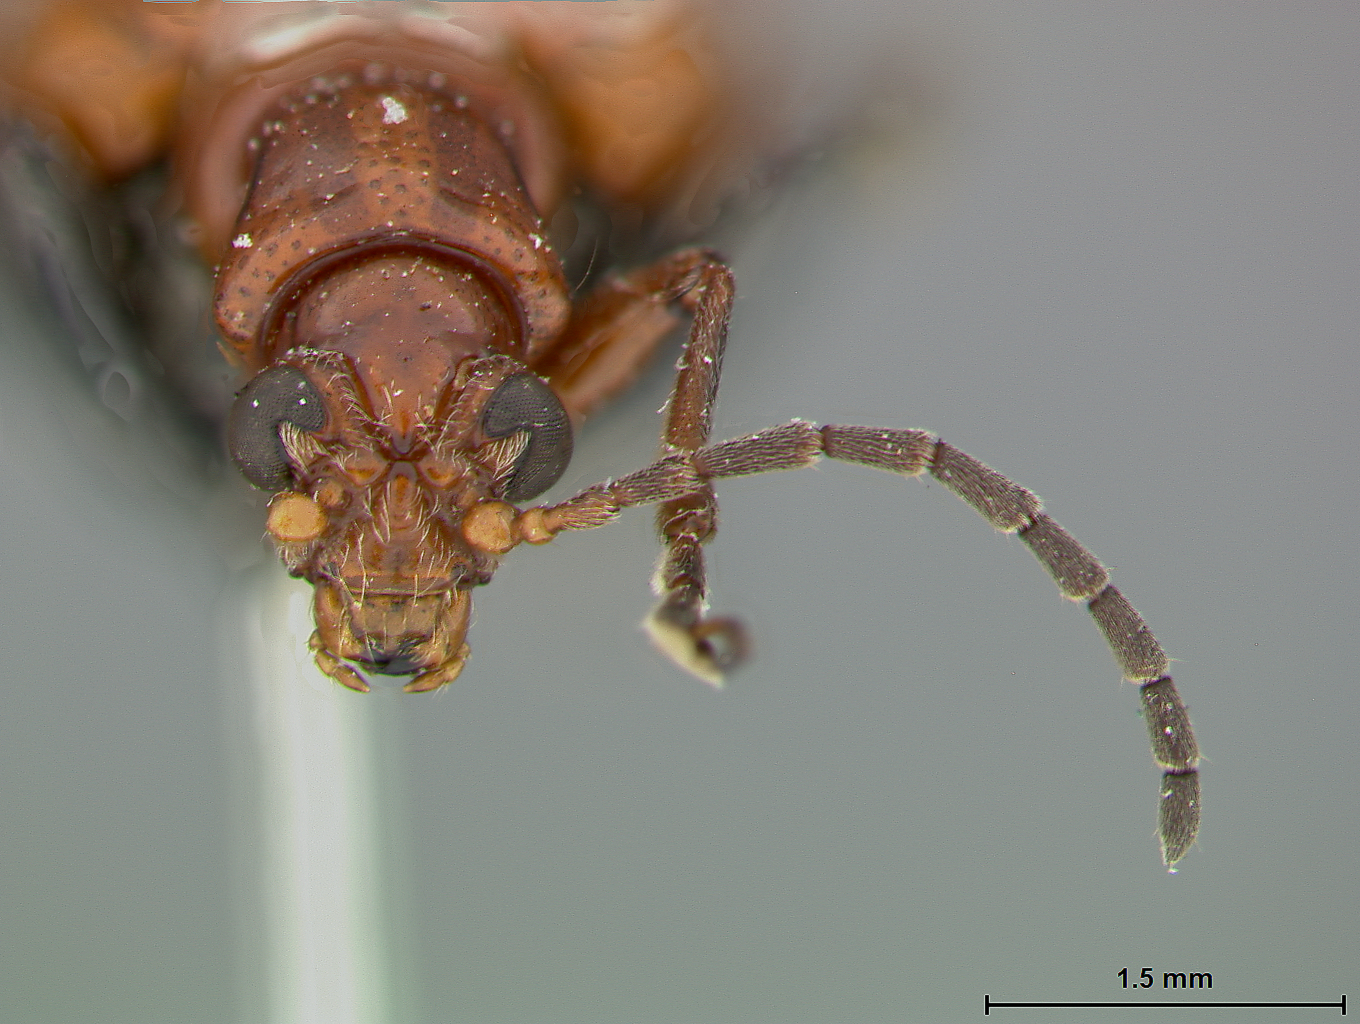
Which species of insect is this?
Lema szechuana
